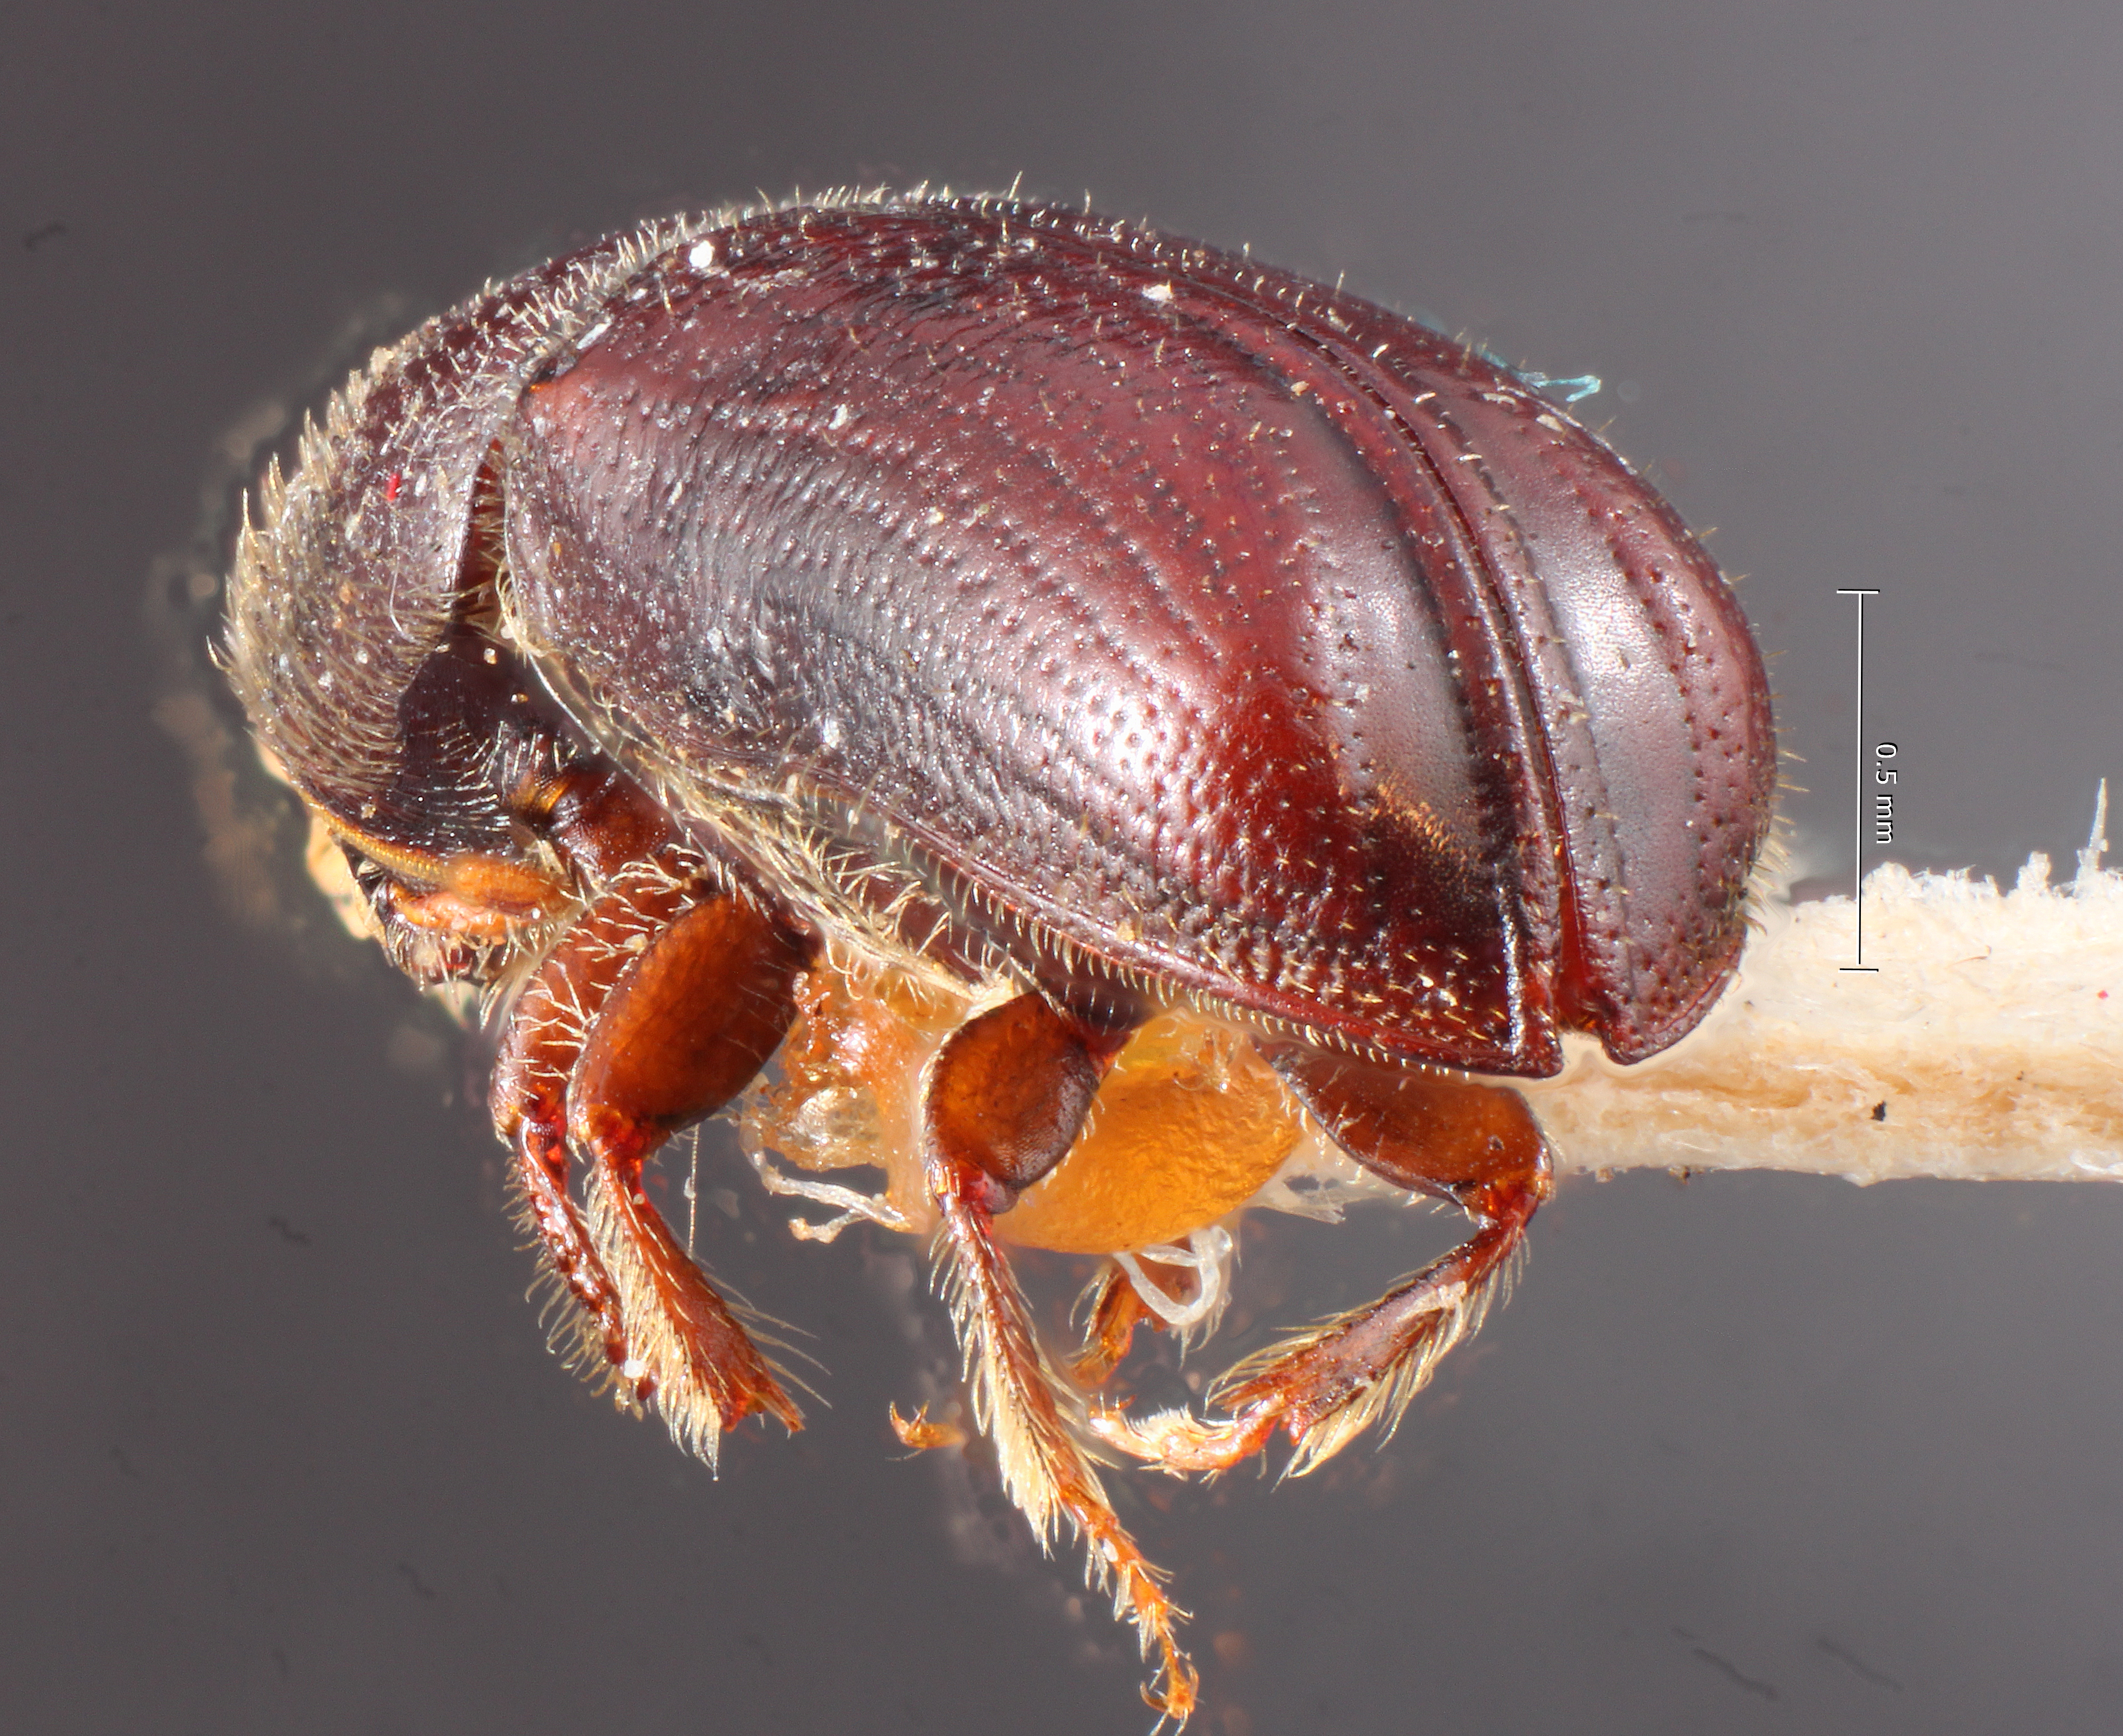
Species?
Pityophthorus ingens
